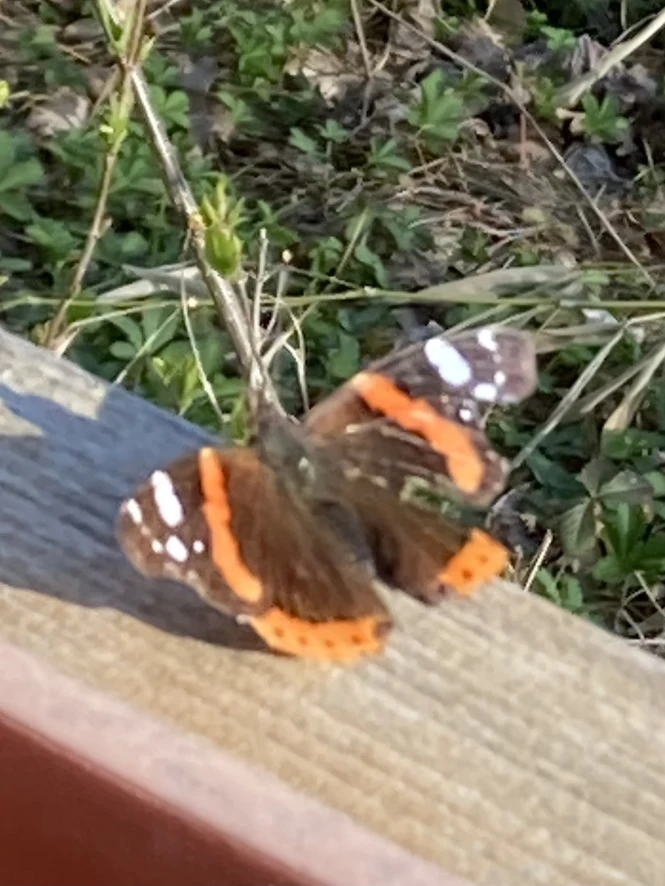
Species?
Vanessa atalanta
